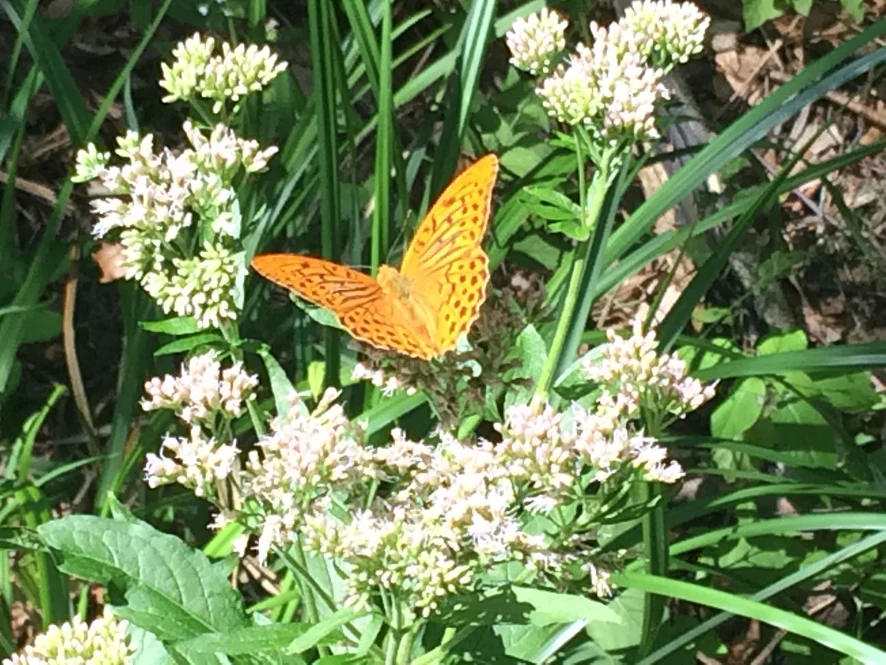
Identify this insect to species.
Argynnis paphia
